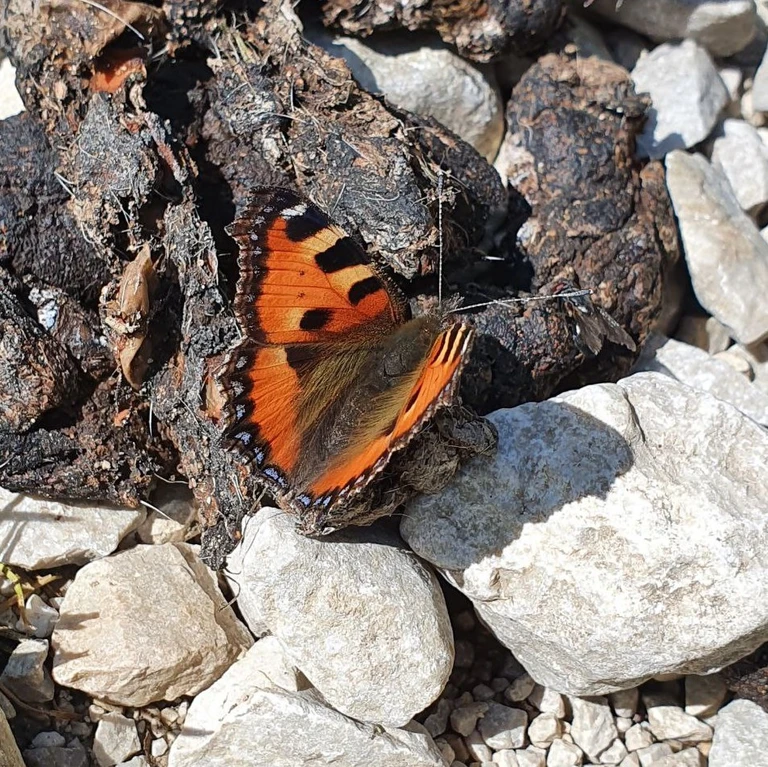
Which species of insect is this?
Aglais urticae
